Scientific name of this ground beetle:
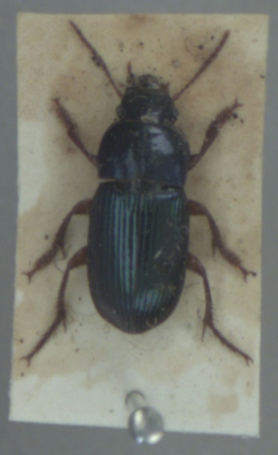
Harpalus rubripes
